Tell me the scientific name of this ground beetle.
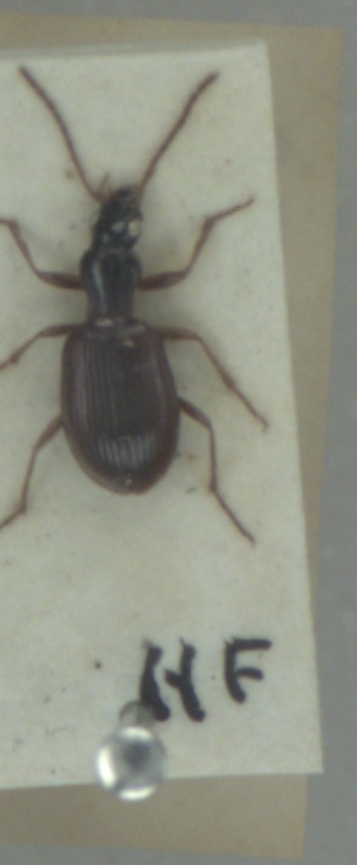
Oxypselaphus obscurus
